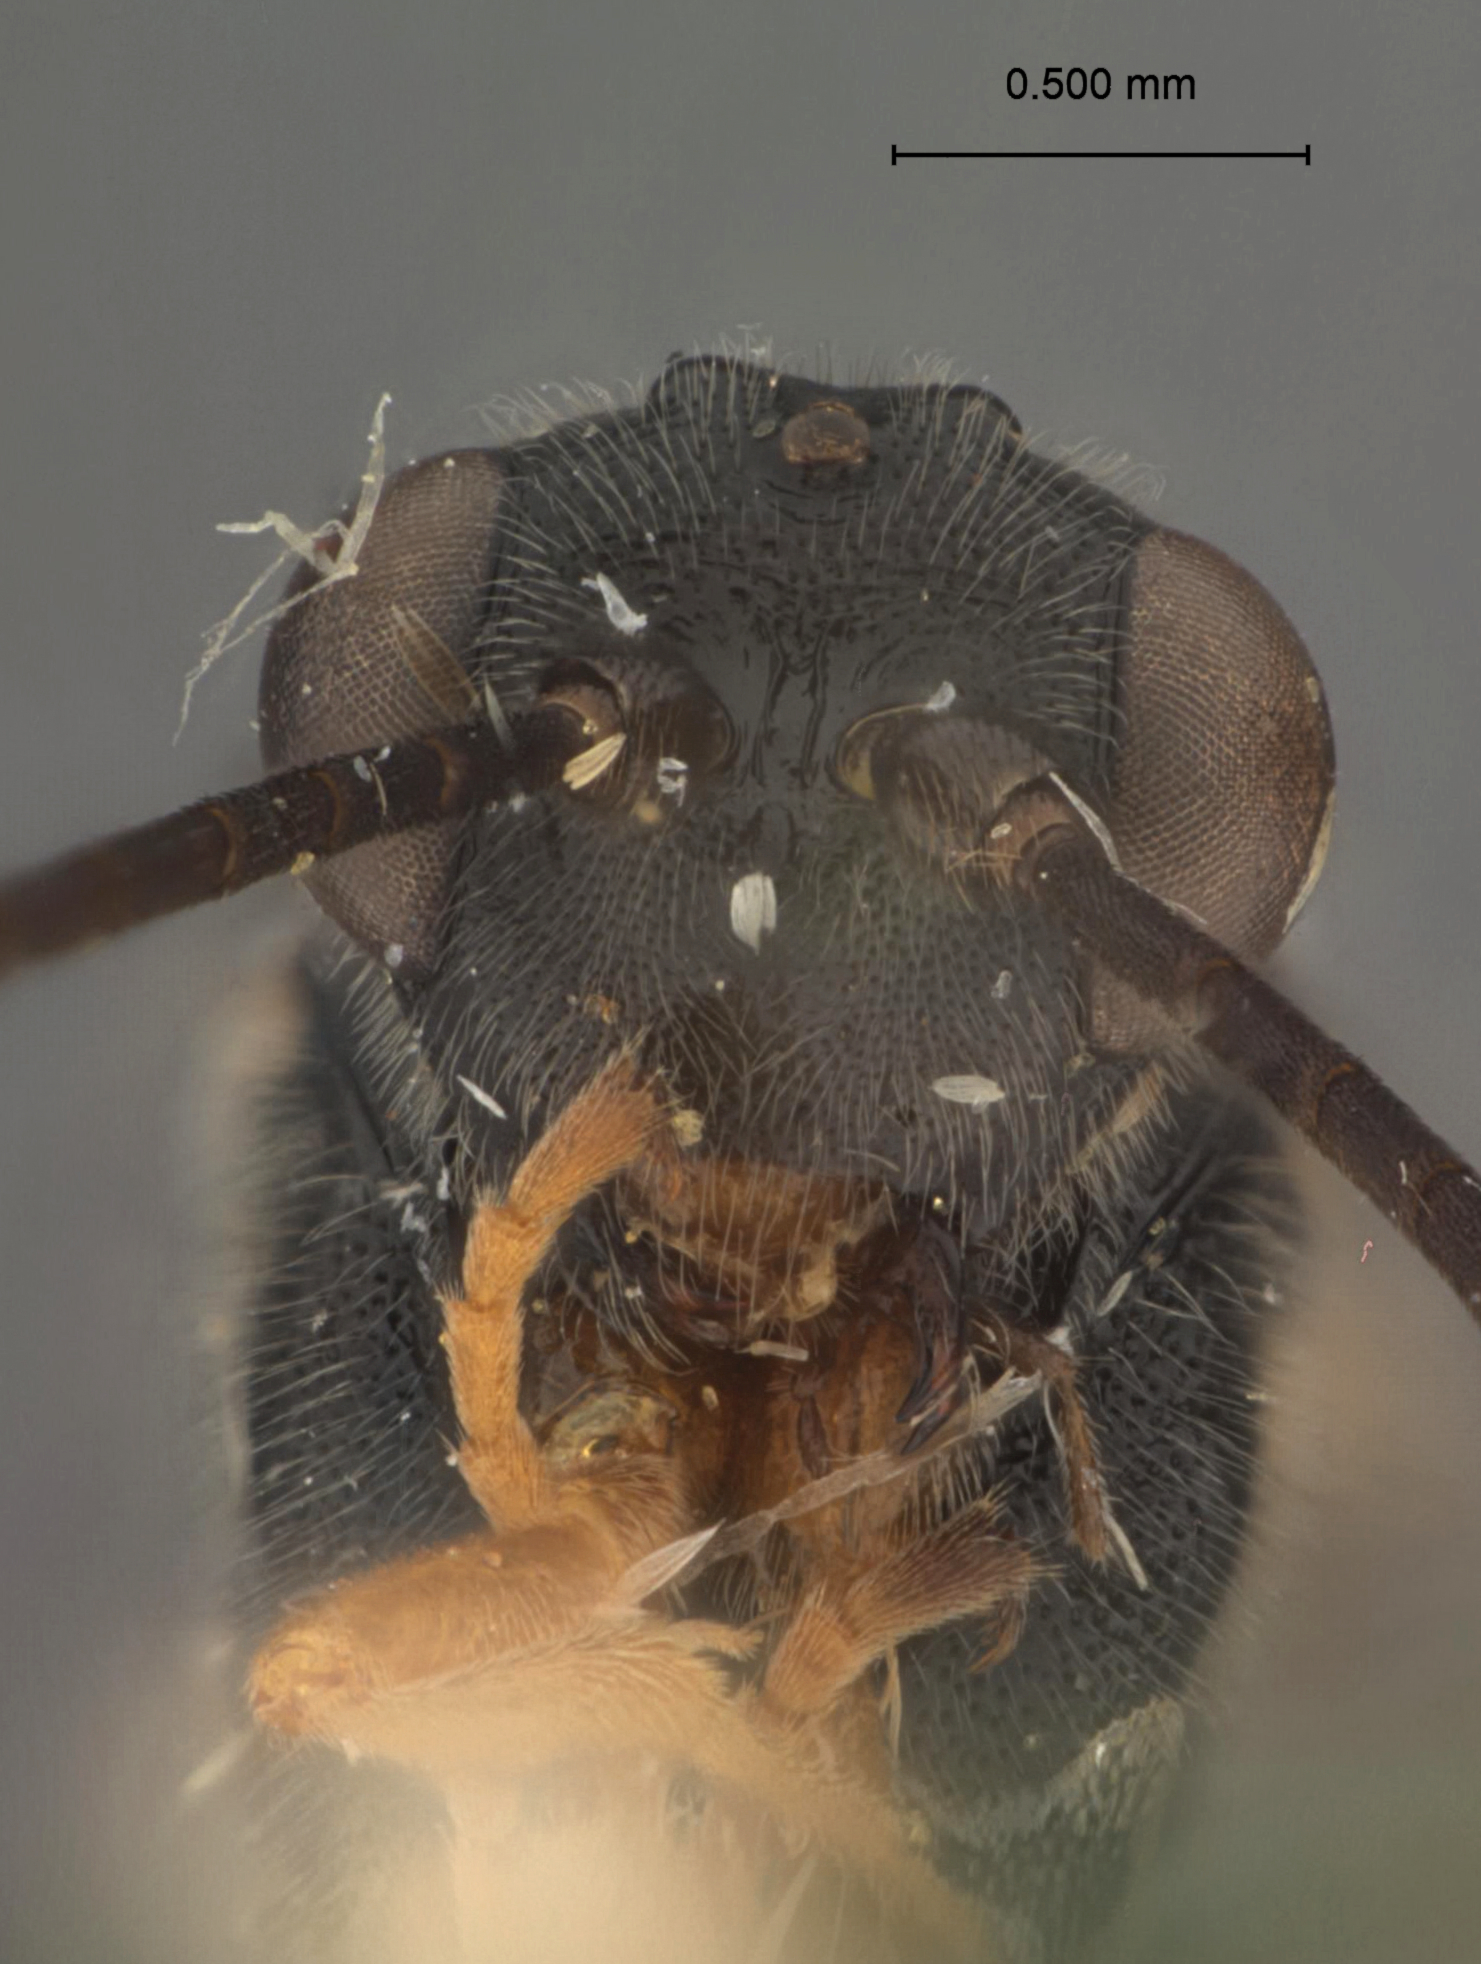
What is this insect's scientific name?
Glypta mckinleyi
